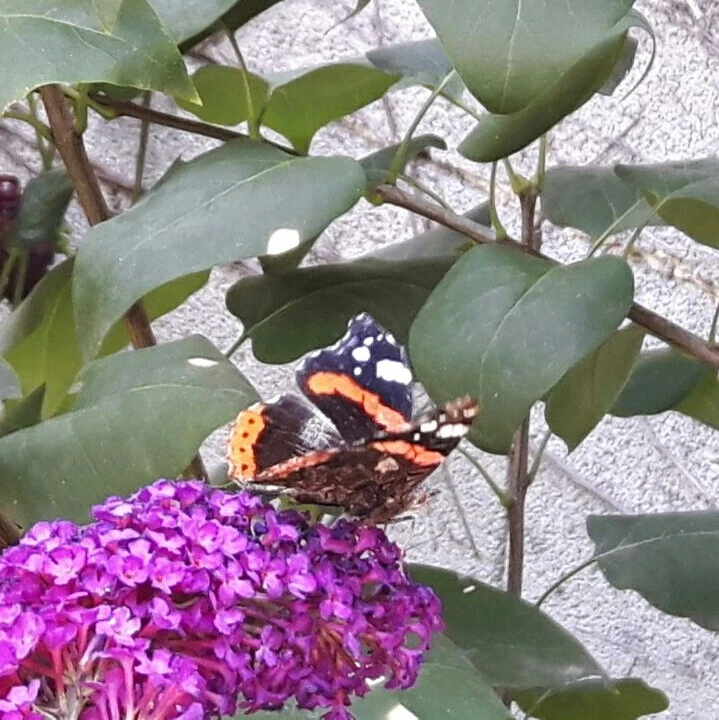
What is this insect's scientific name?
Vanessa atalanta
